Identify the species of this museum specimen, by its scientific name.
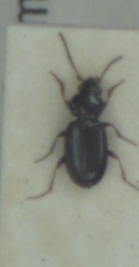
Bembidion obtusum
